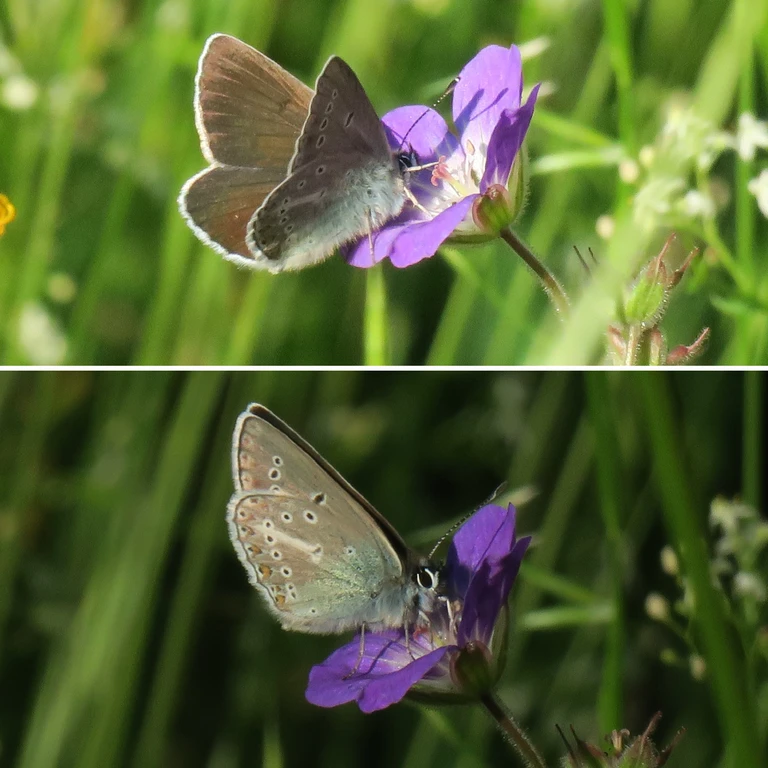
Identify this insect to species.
Eumedonia eumedon
